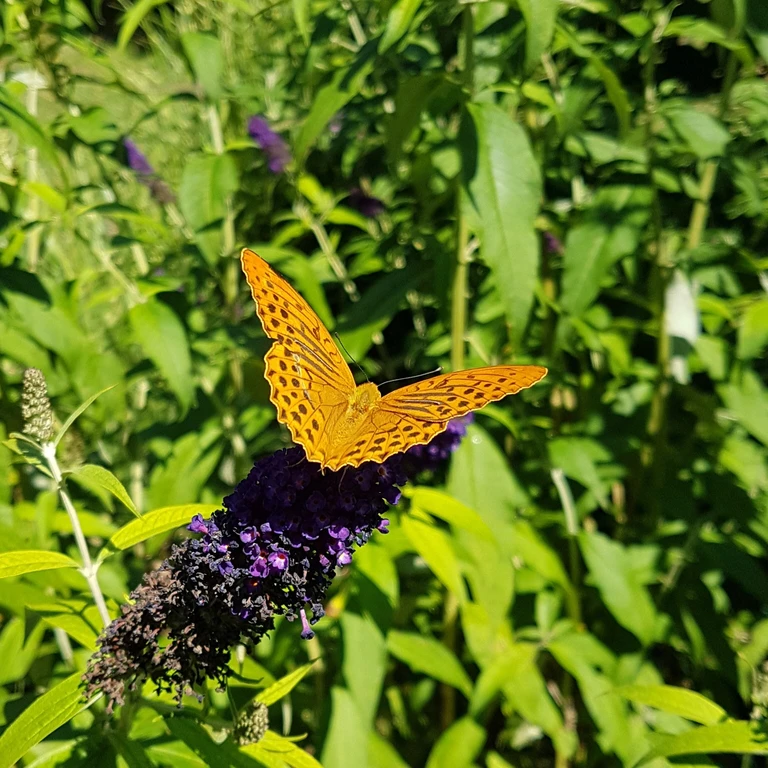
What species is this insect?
Argynnis paphia
